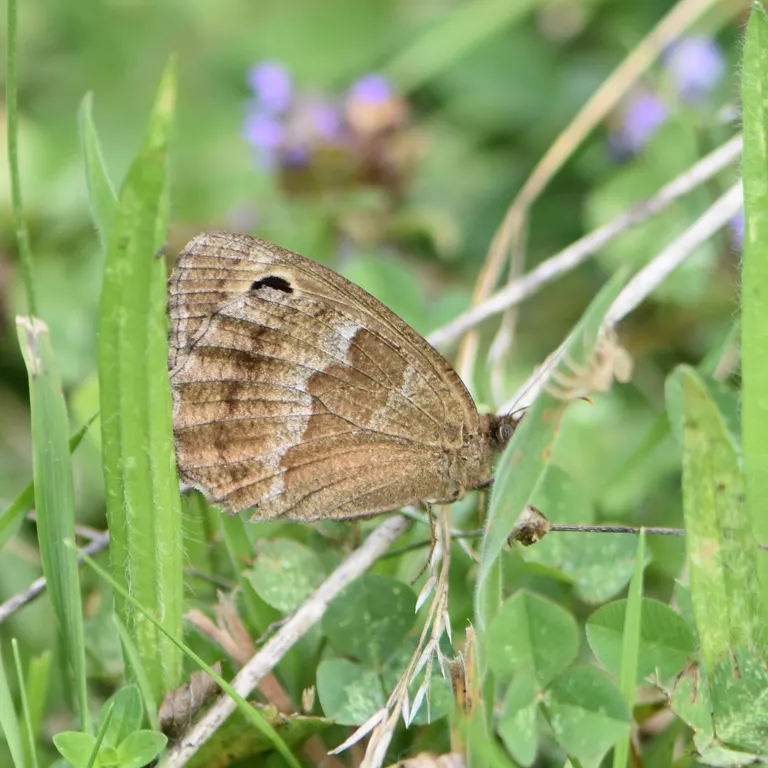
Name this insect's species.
Minois dryas
